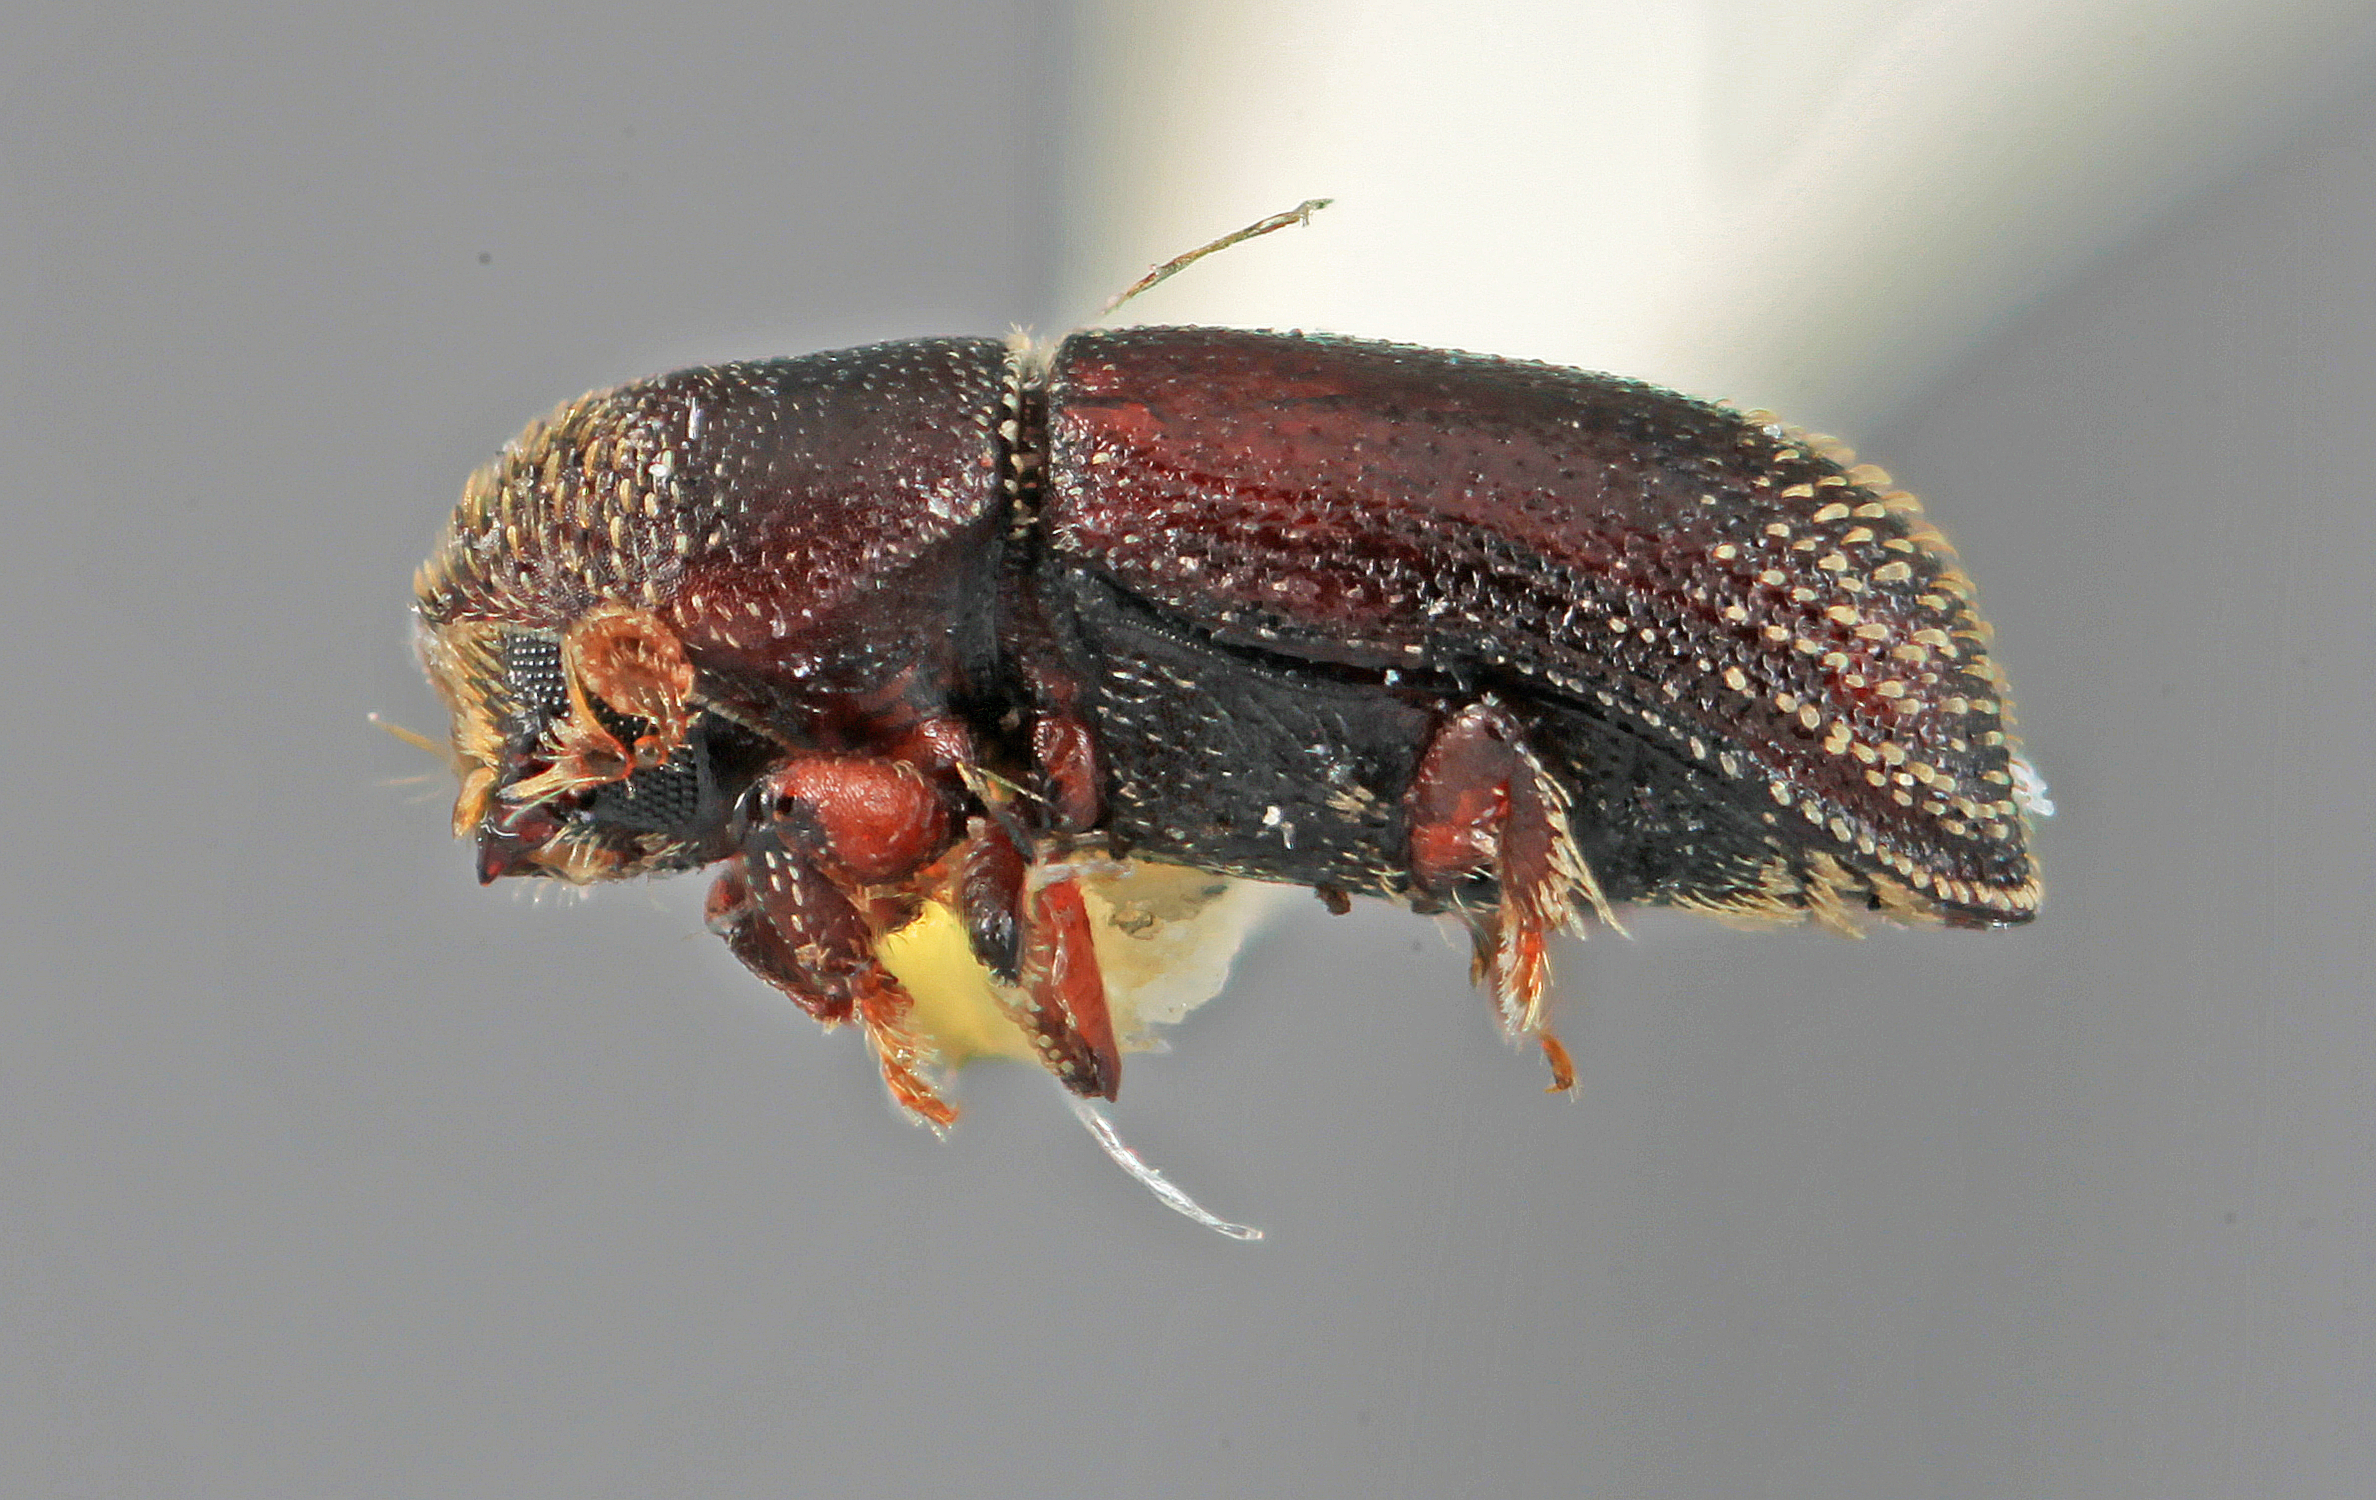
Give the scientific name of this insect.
Micracisella adnata (also Chramesus adnata)
